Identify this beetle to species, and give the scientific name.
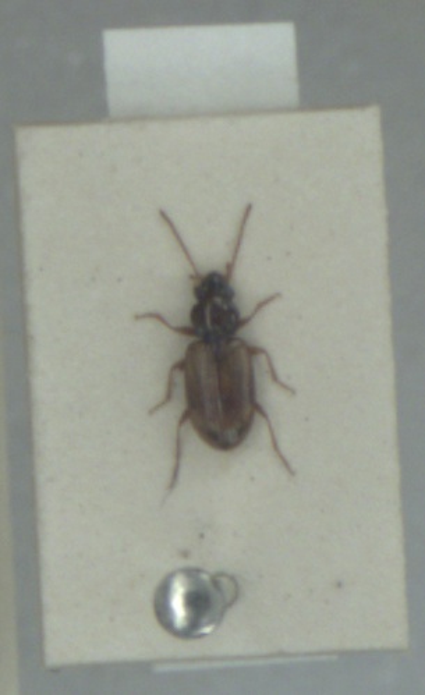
Bembidion ephippium
